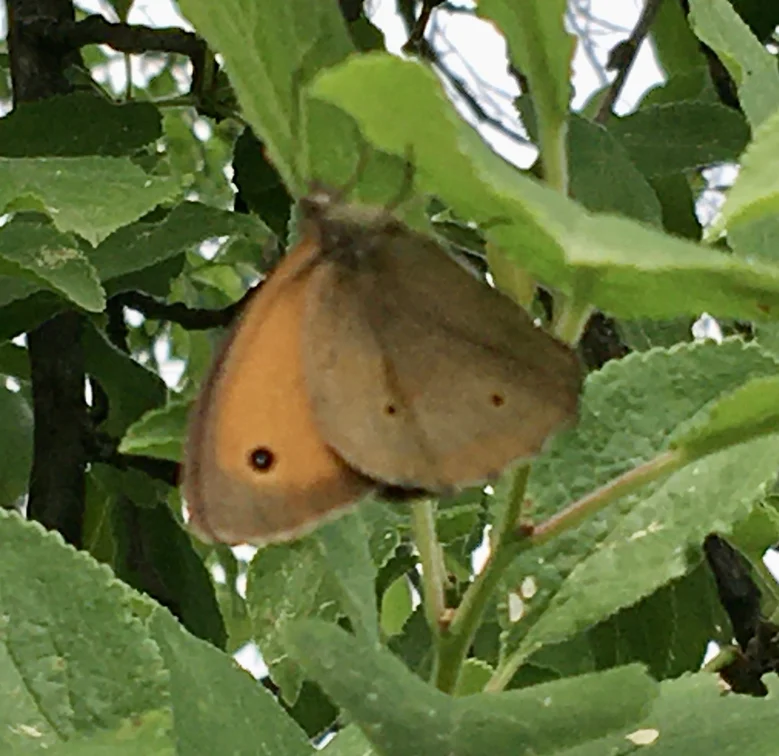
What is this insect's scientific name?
Maniola jurtina
